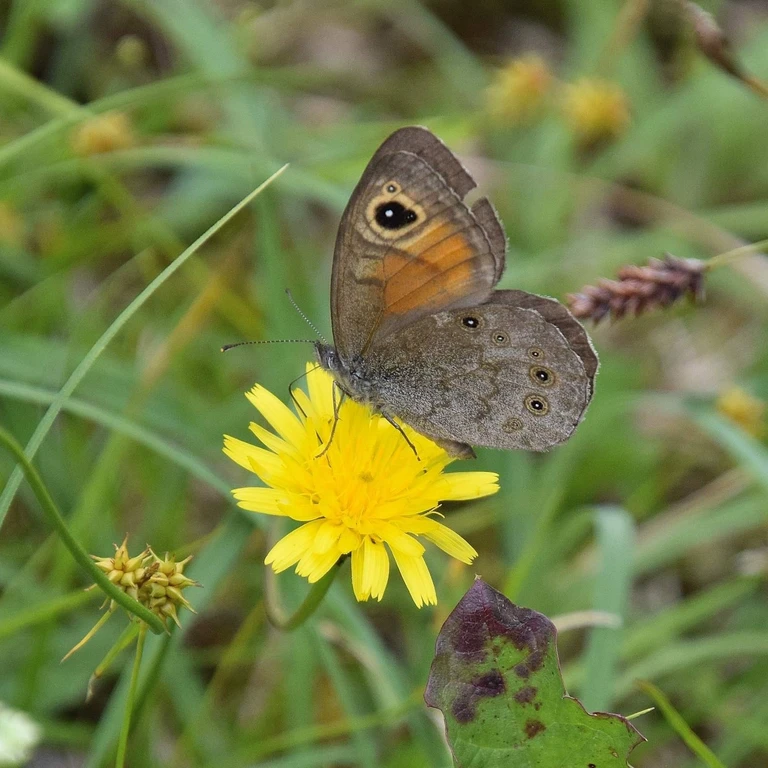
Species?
Lasiommata maera (also Pararge maera)
